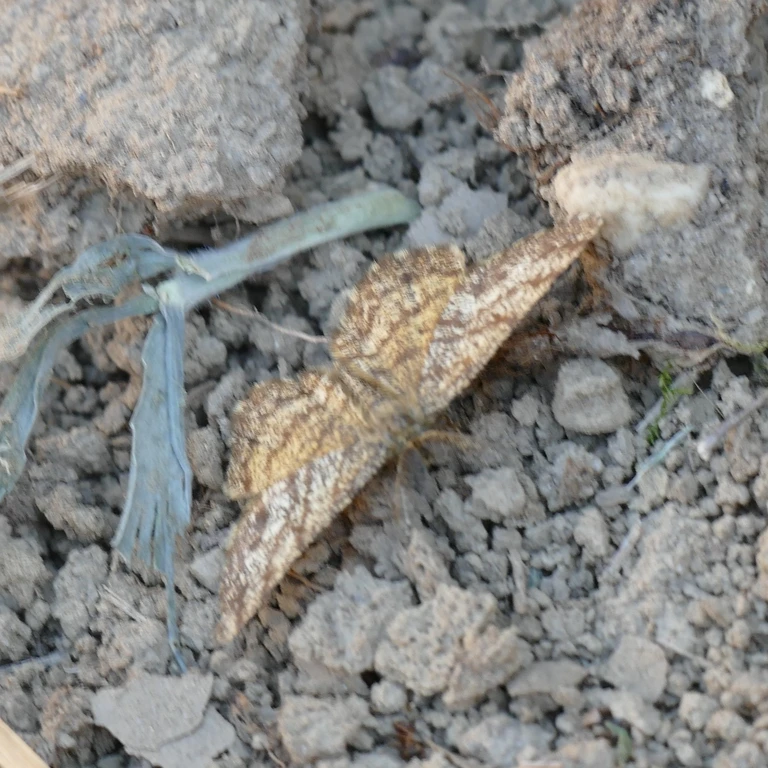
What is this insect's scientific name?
Ematurga atomaria
